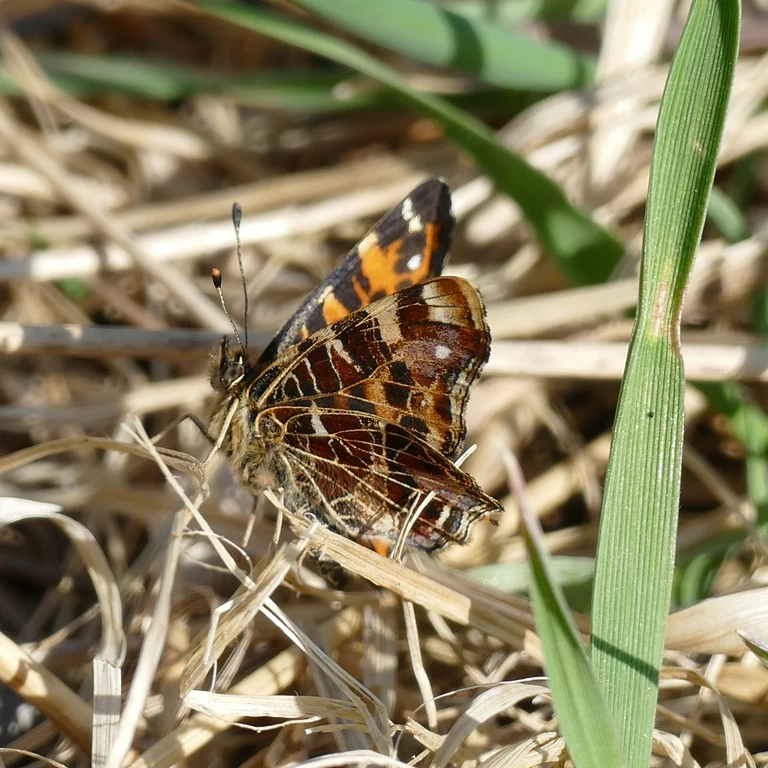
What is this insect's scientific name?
Araschnia levana
